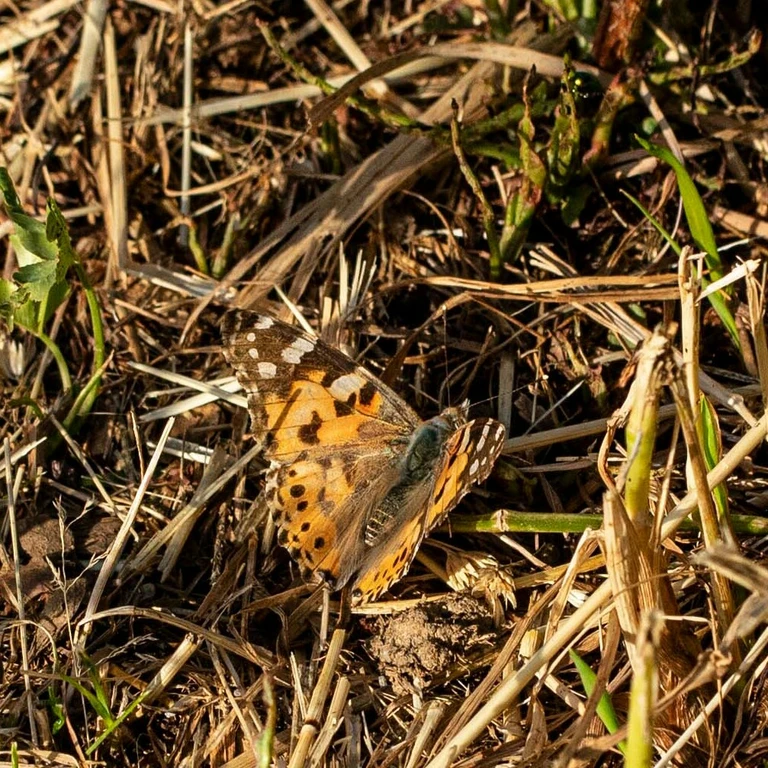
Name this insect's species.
Vanessa cardui
